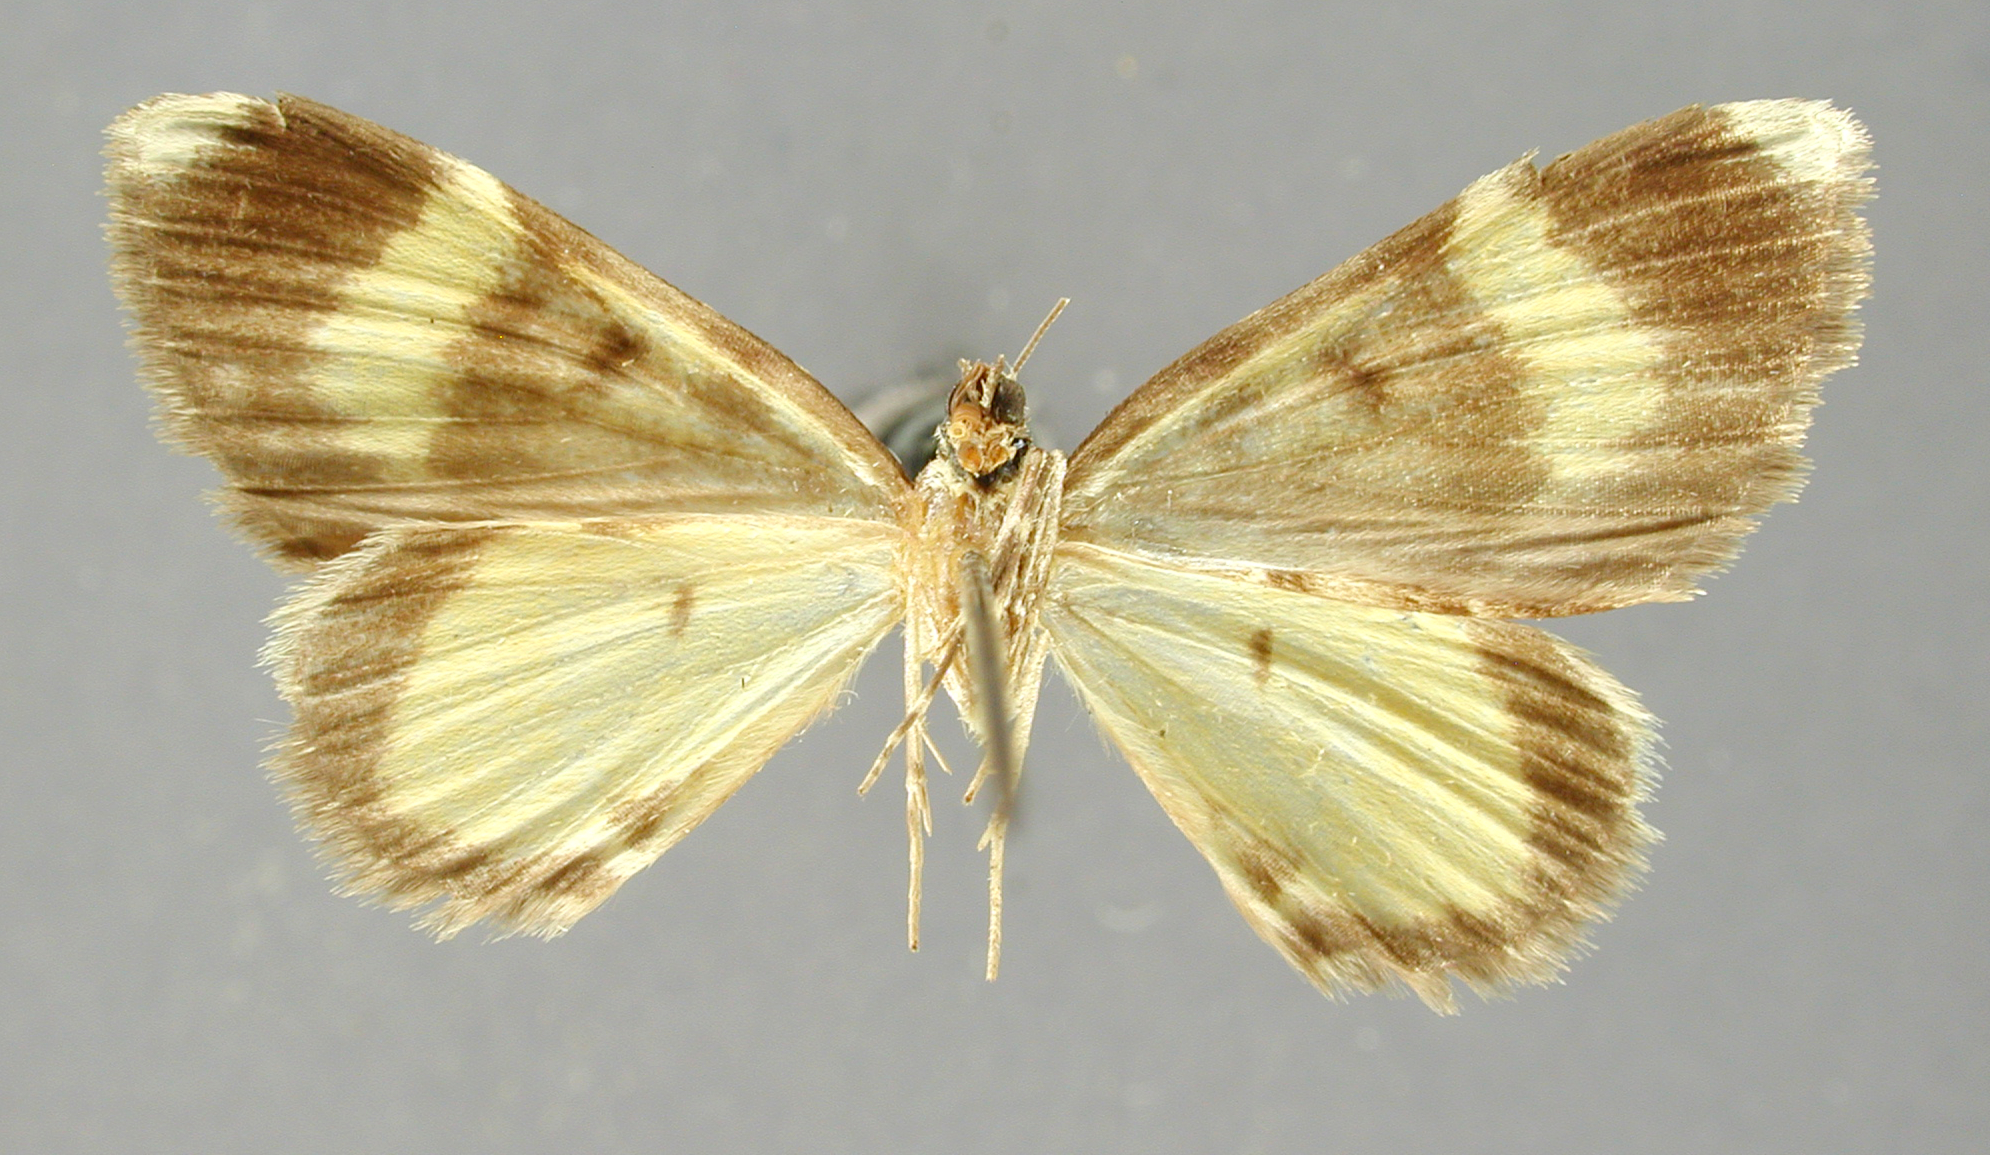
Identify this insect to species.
Cidaria minois
